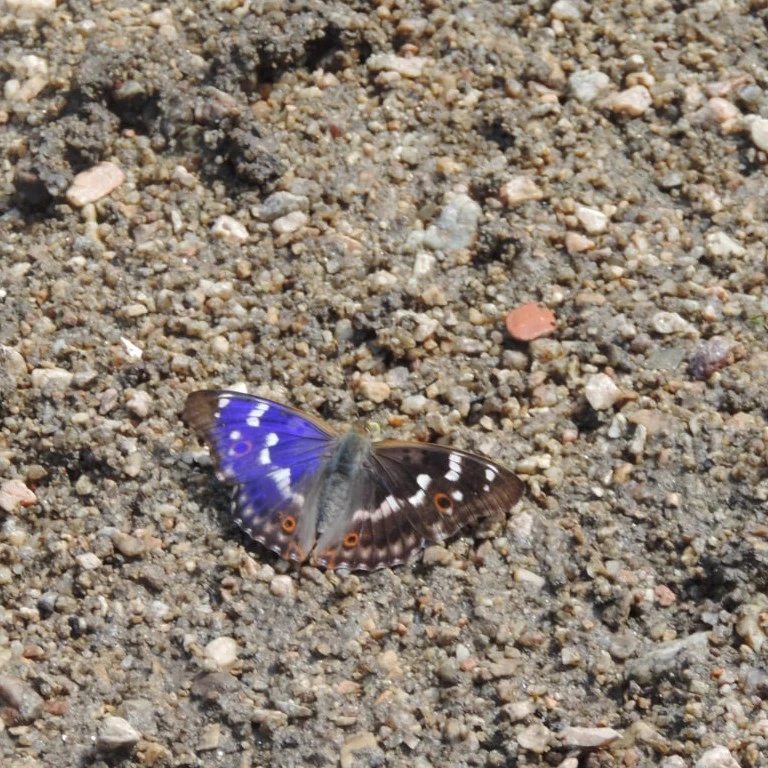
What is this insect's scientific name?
Apatura ilia
